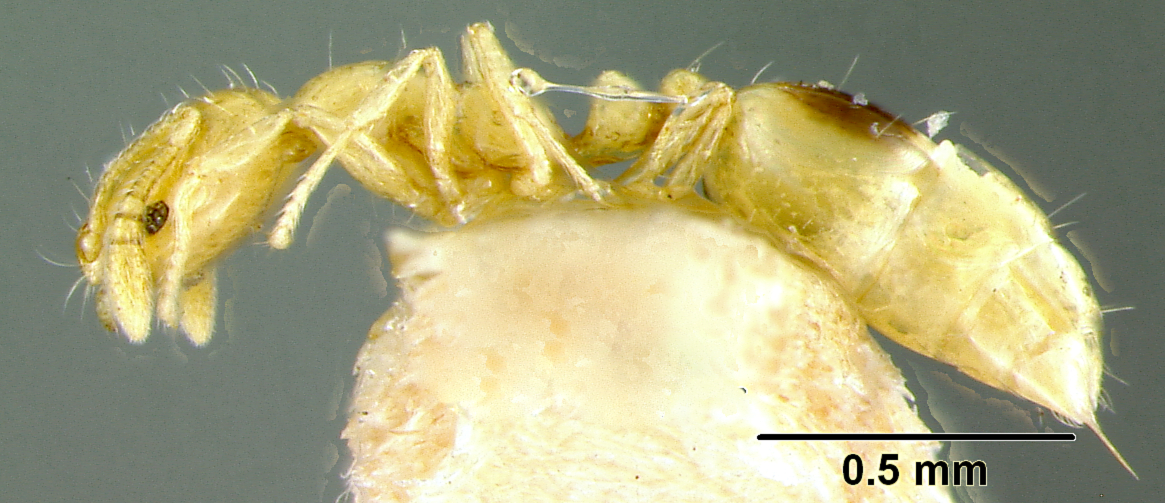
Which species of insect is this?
Monomorium bimaculatum
